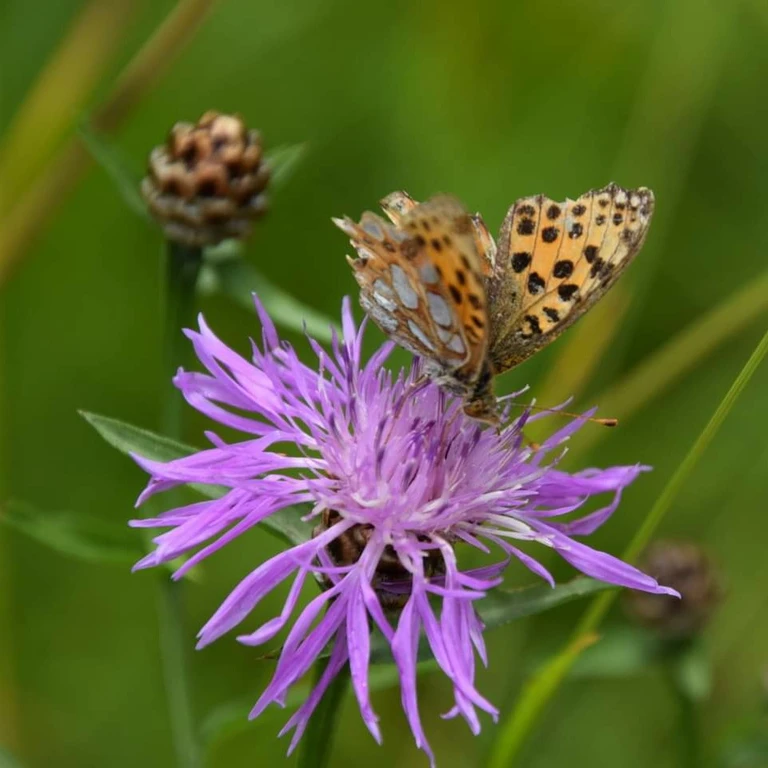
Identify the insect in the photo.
Issoria lathonia
